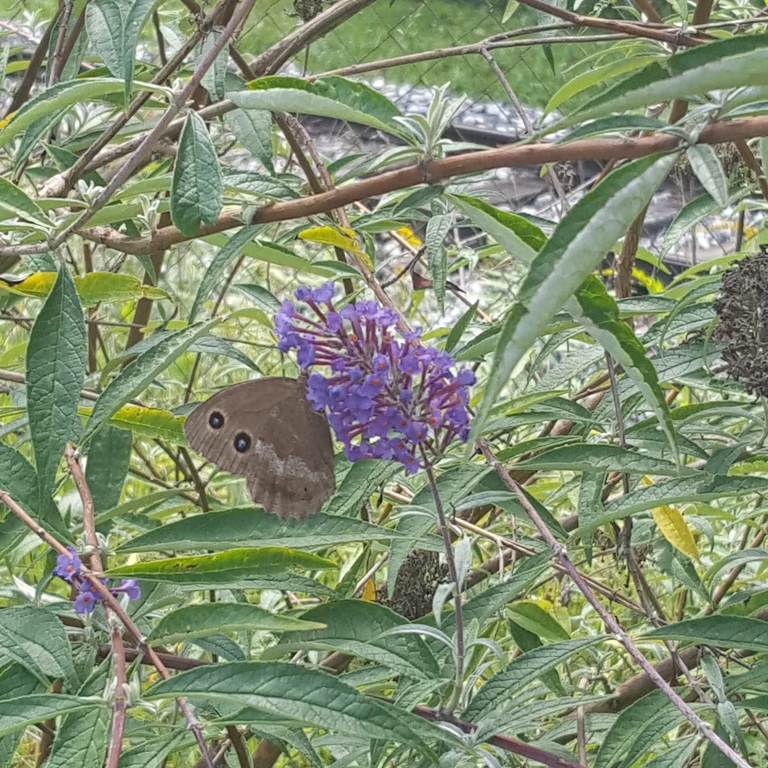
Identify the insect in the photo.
Minois dryas
